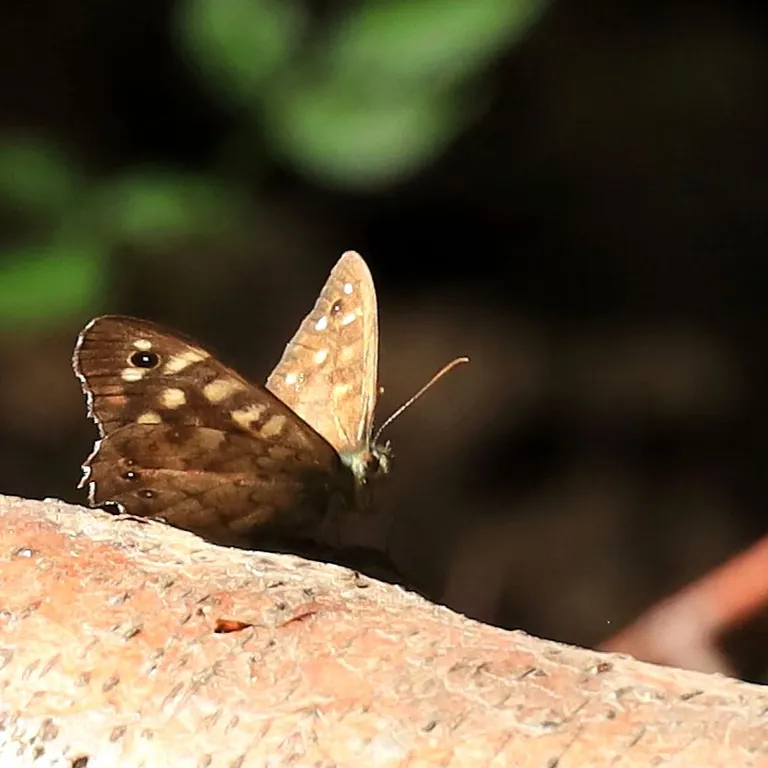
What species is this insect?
Pararge aegeria
